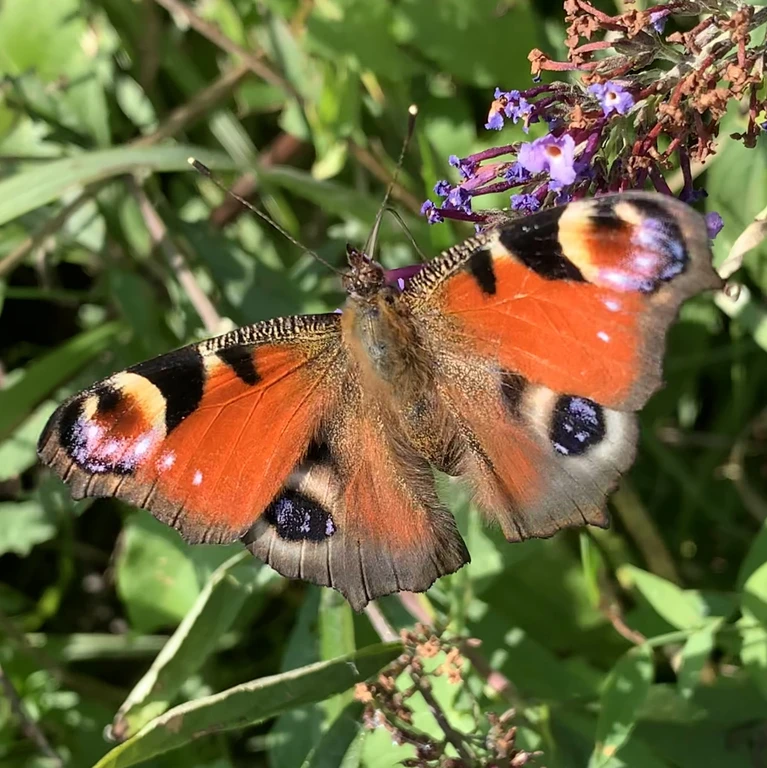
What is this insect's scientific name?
Aglais io
